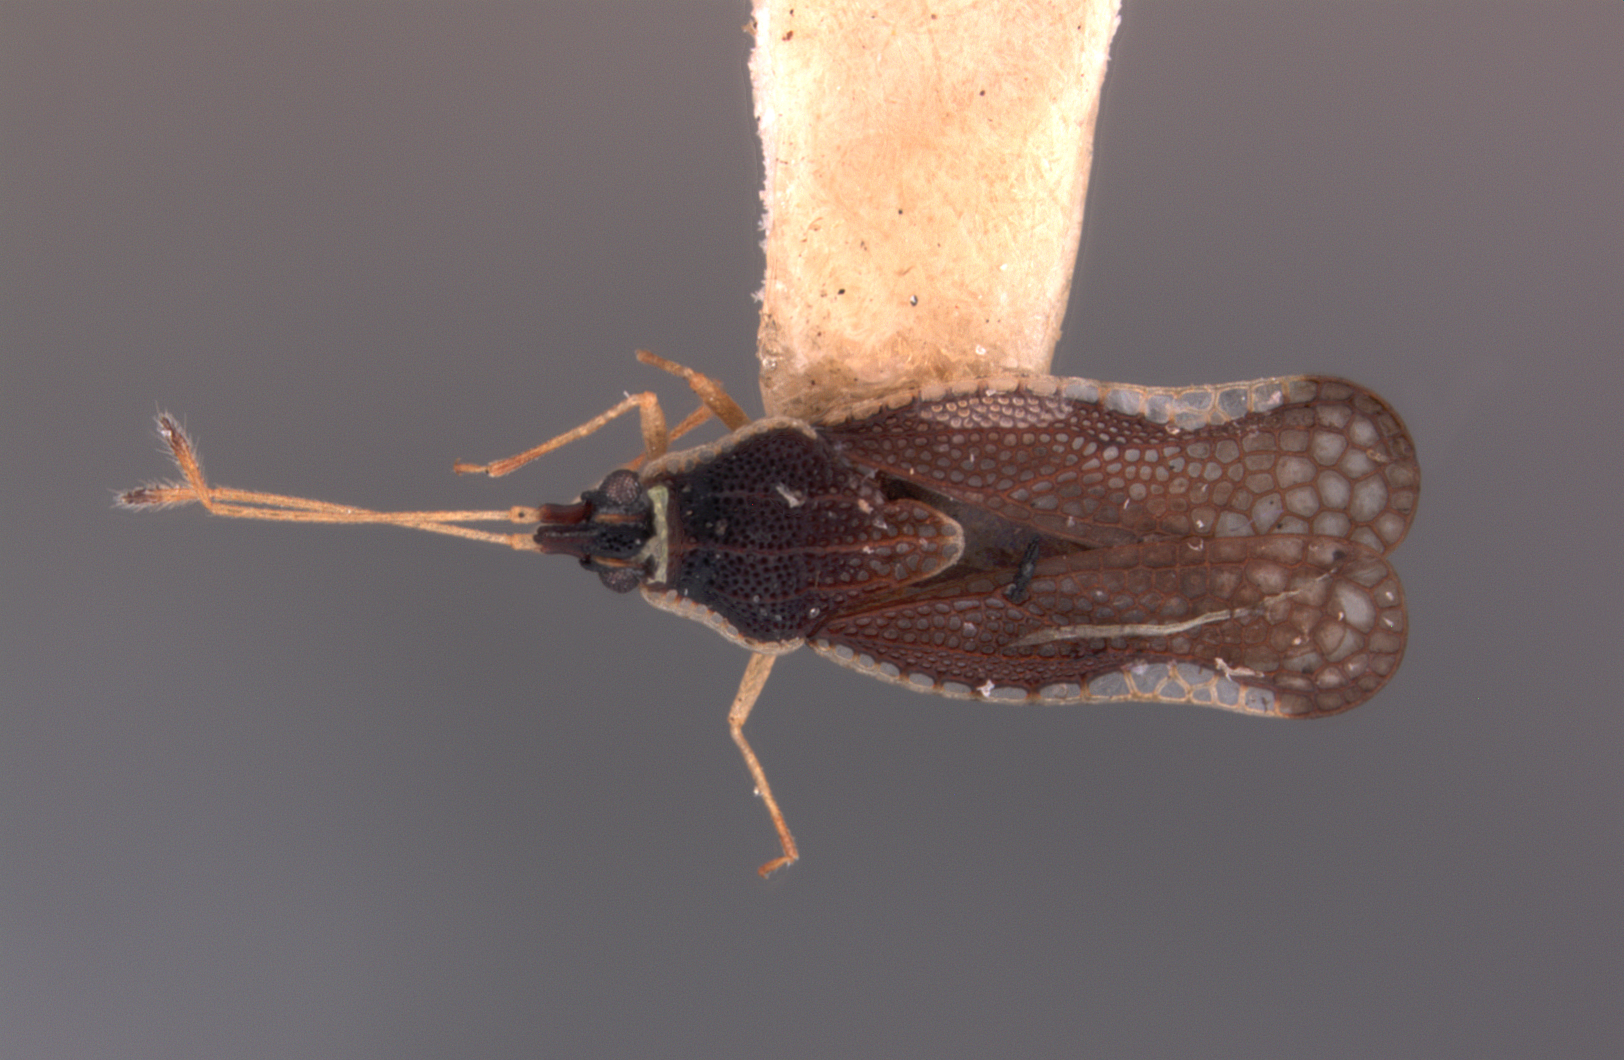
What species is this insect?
Corycera fortis
